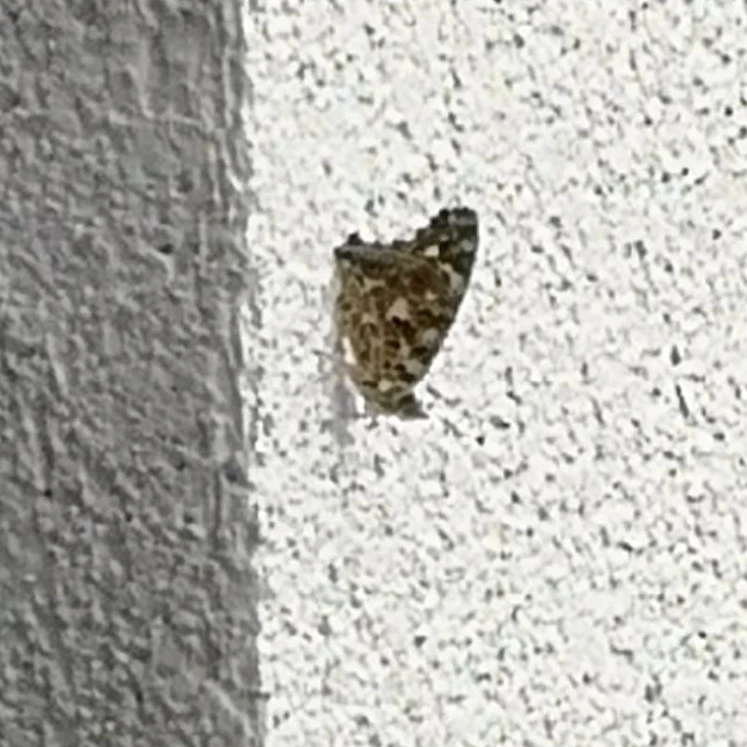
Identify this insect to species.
Vanessa cardui
